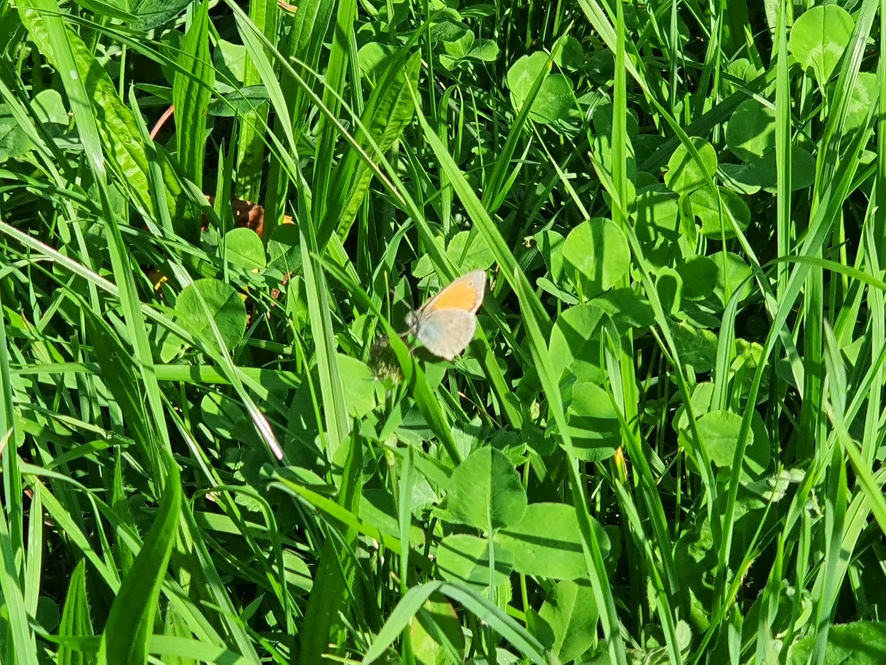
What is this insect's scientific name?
Coenonympha pamphilus
